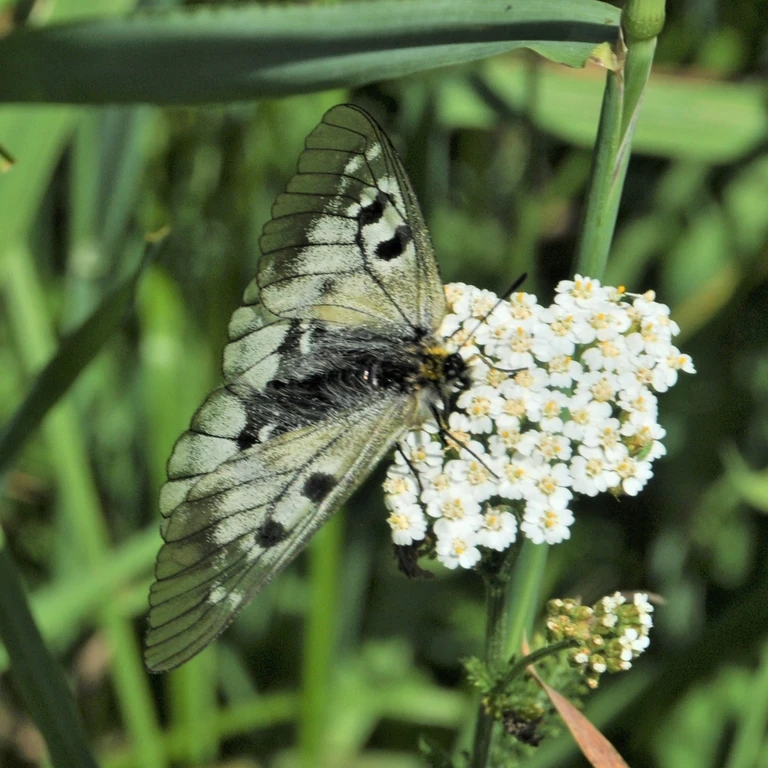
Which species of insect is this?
Parnassius mnemosyne
